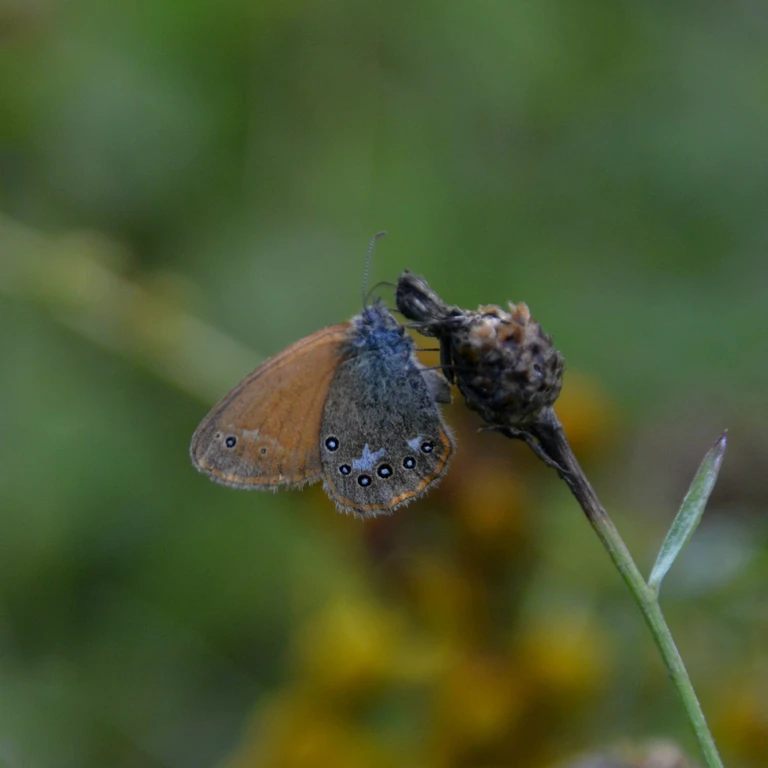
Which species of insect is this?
Coenonympha glycerion (also Coenonympha iphis)
